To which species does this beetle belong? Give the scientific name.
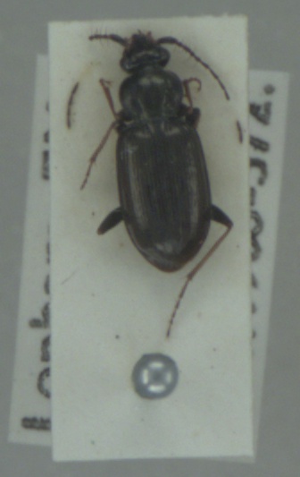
Loricera pilicornis
